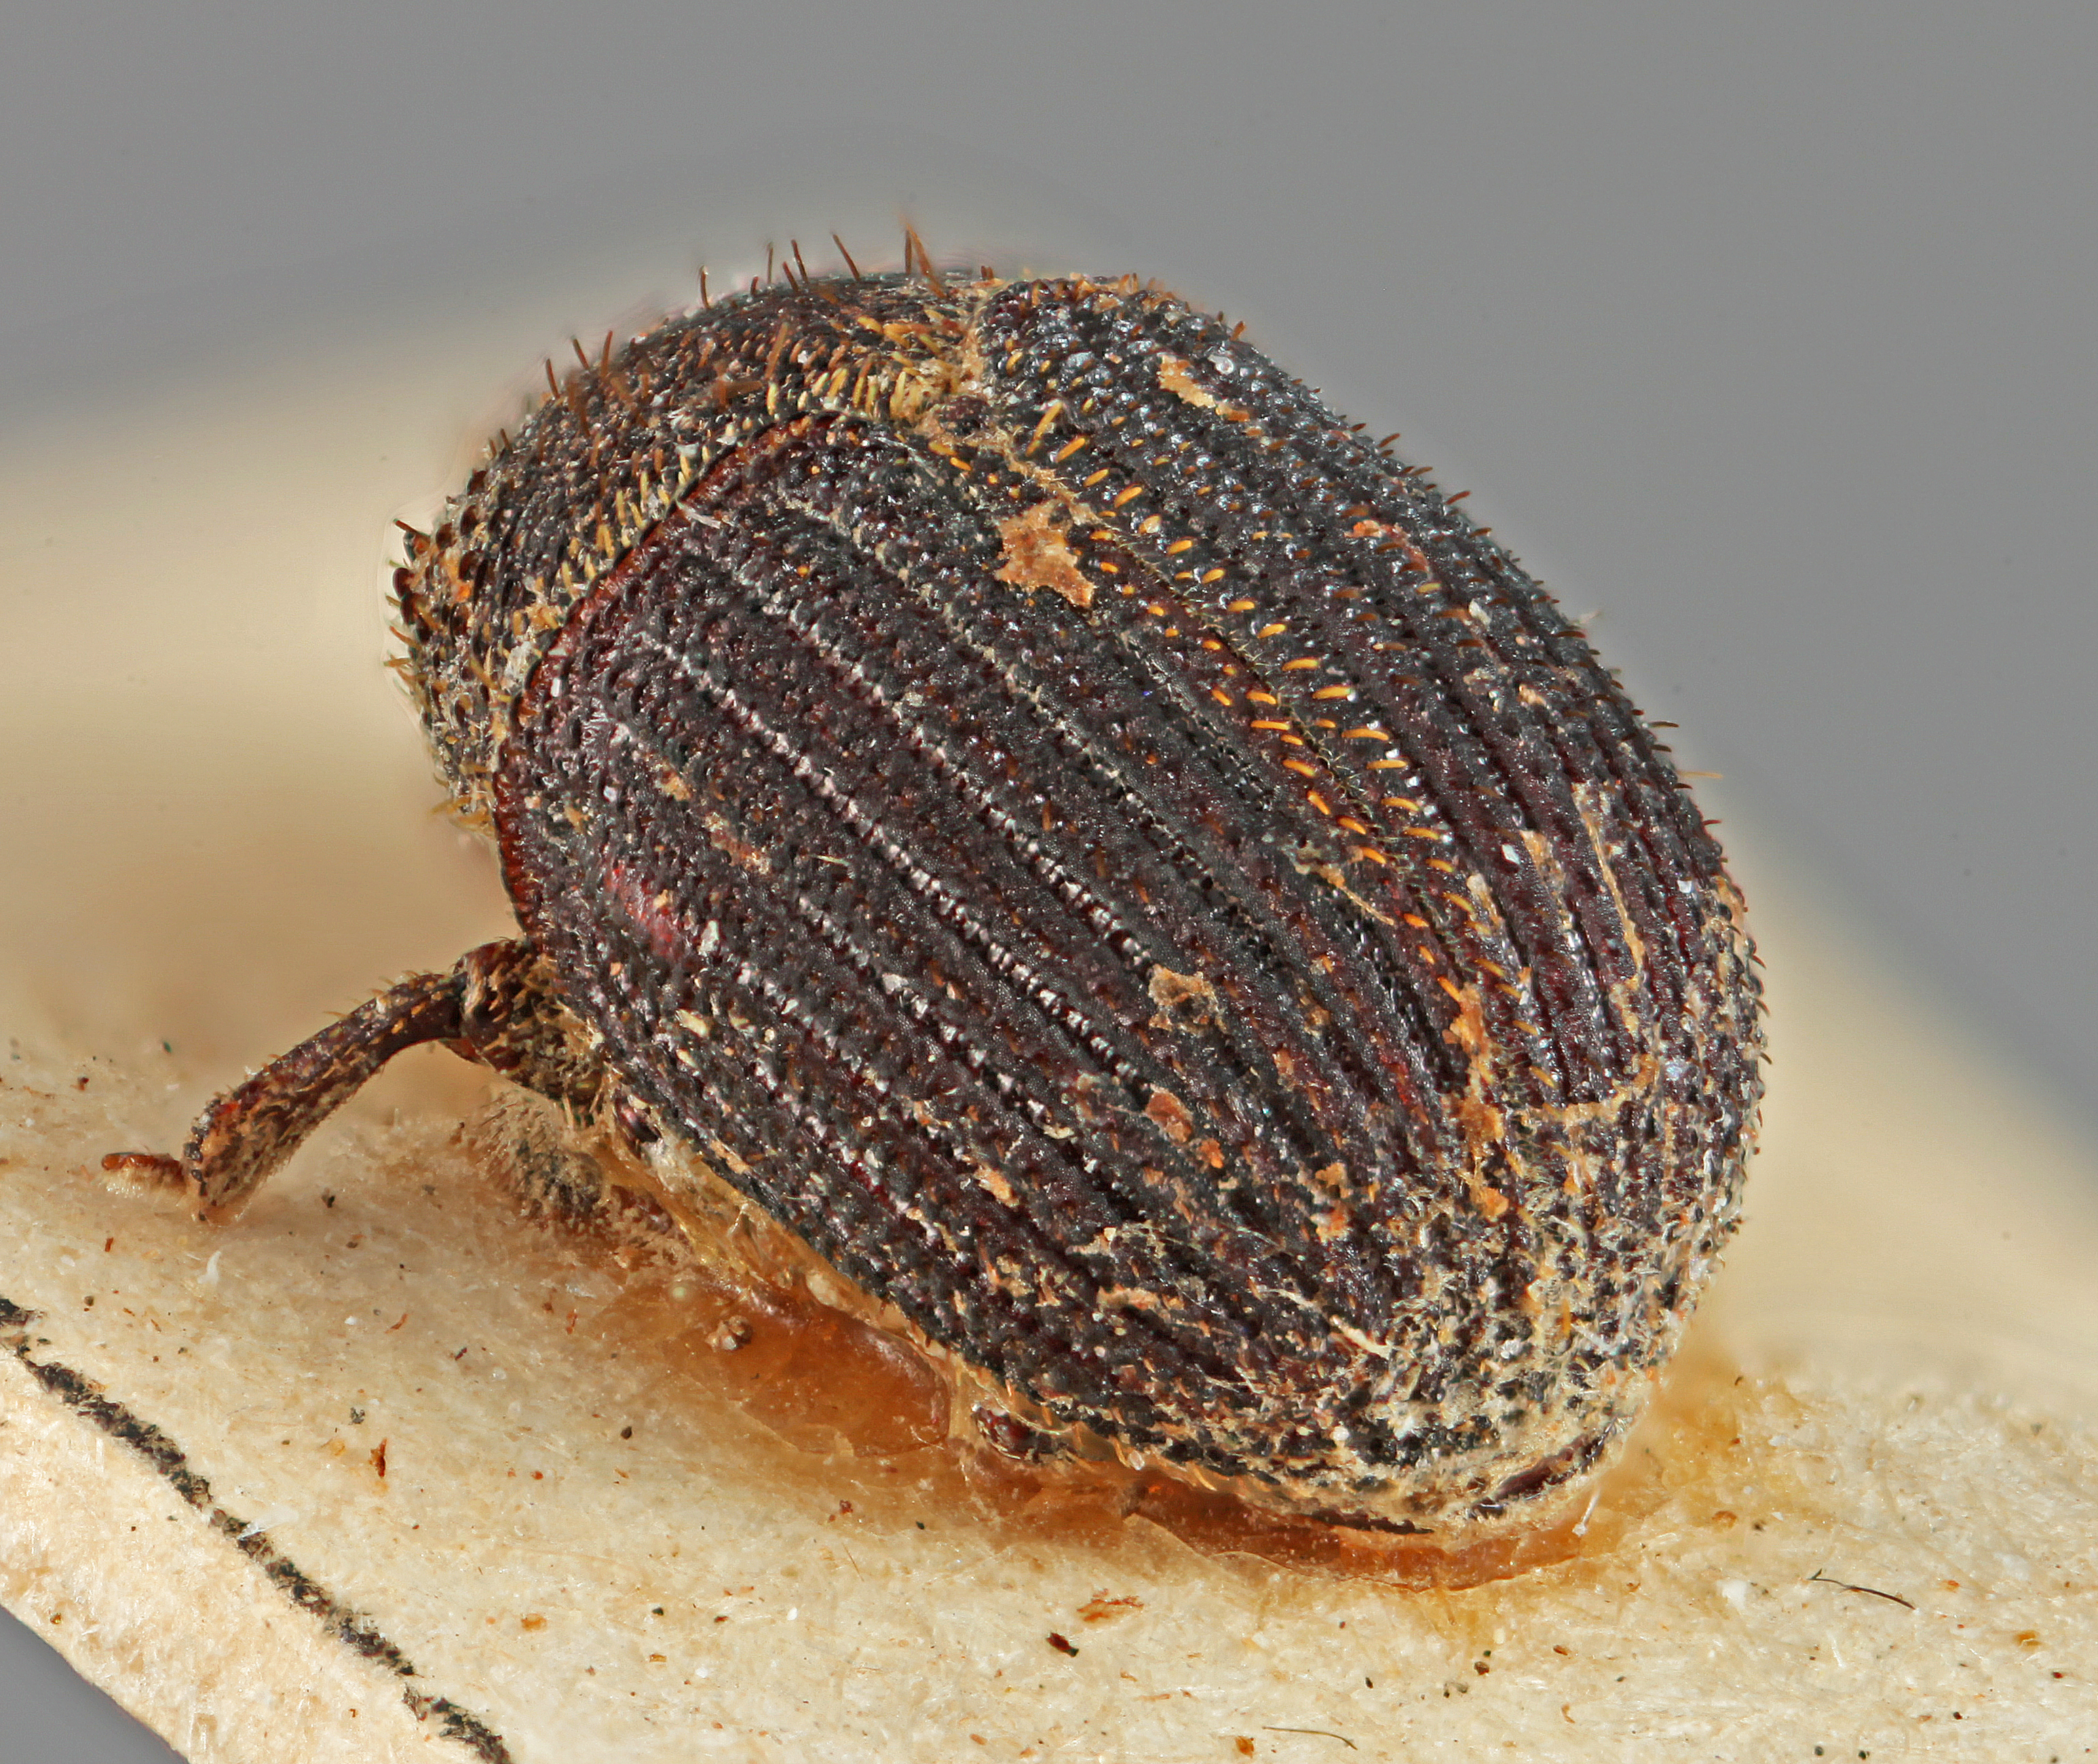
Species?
Phloeotribus uniseriatus
